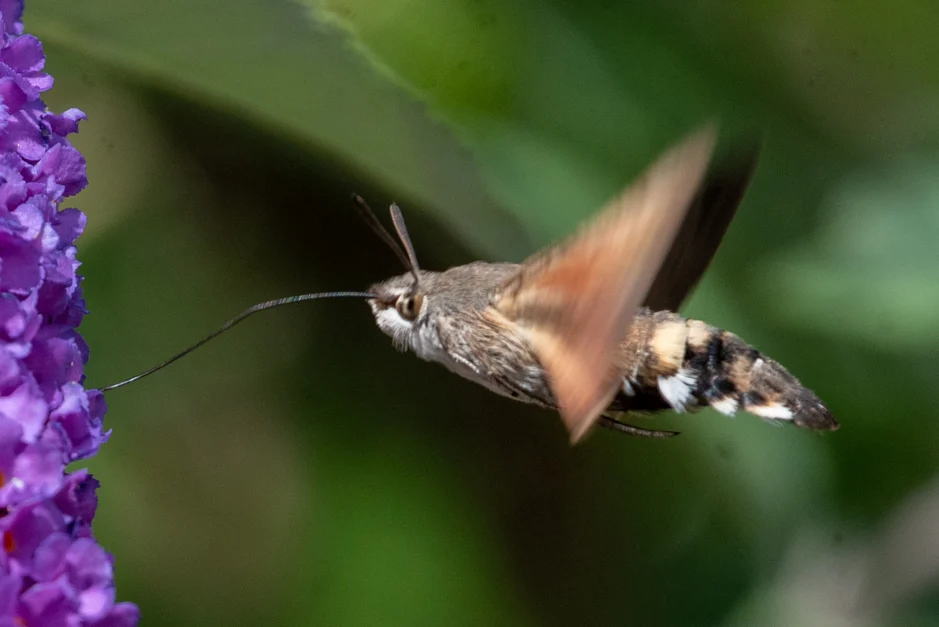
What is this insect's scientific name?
Macroglossum stellatarum
